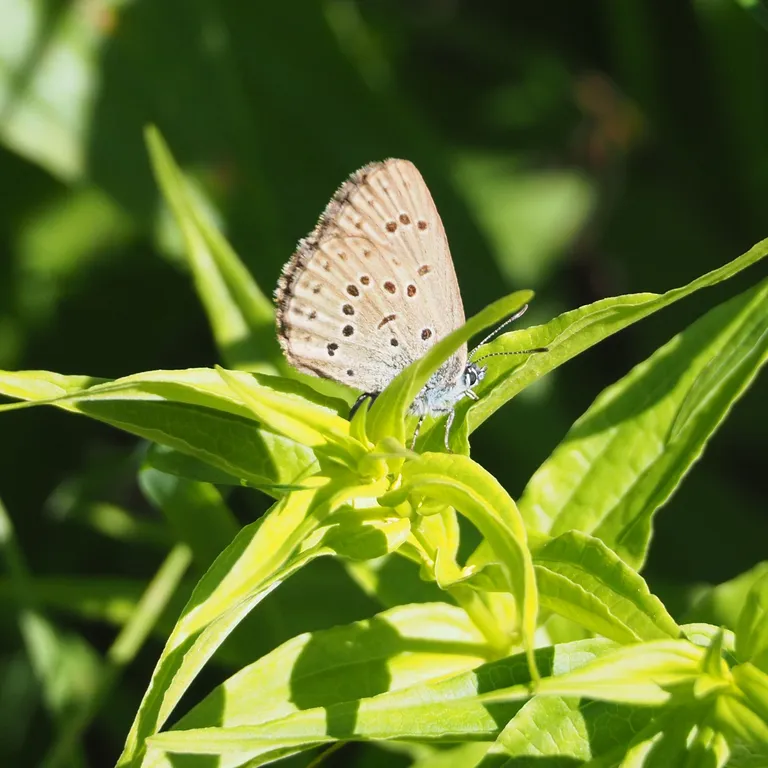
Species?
Phengaris alcon/rebeli
